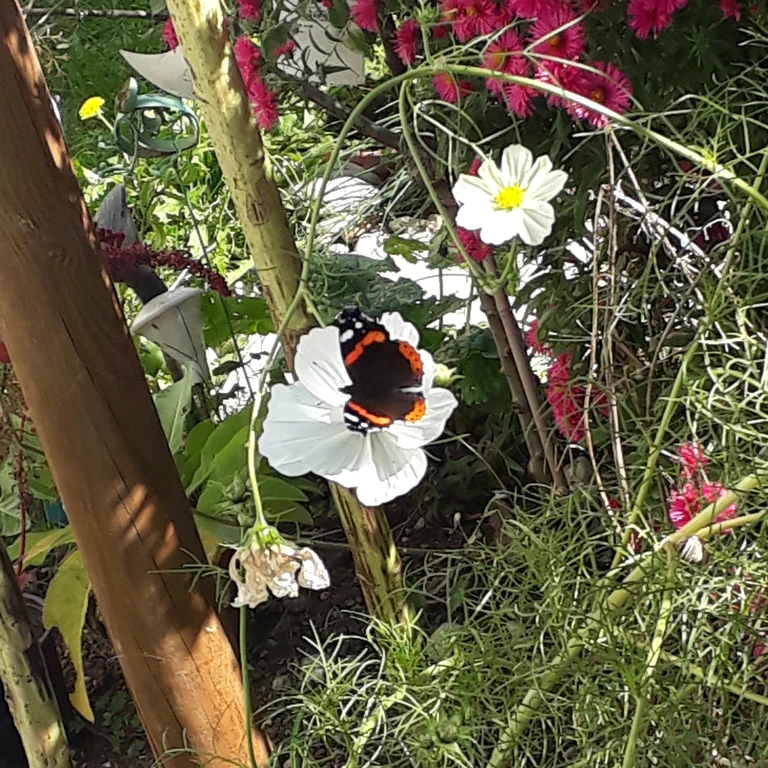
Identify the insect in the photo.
Vanessa atalanta
